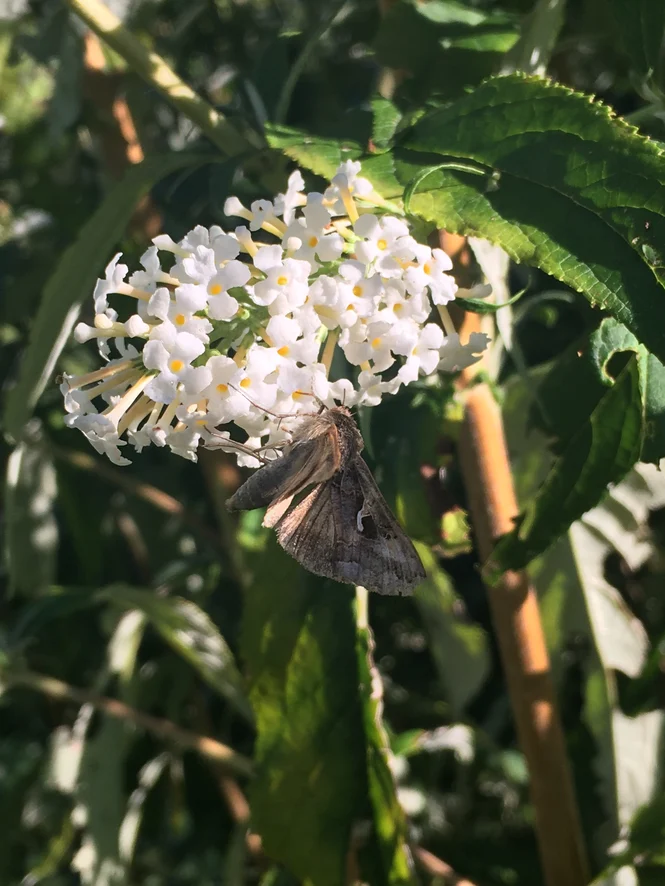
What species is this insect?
Autographa gamma
